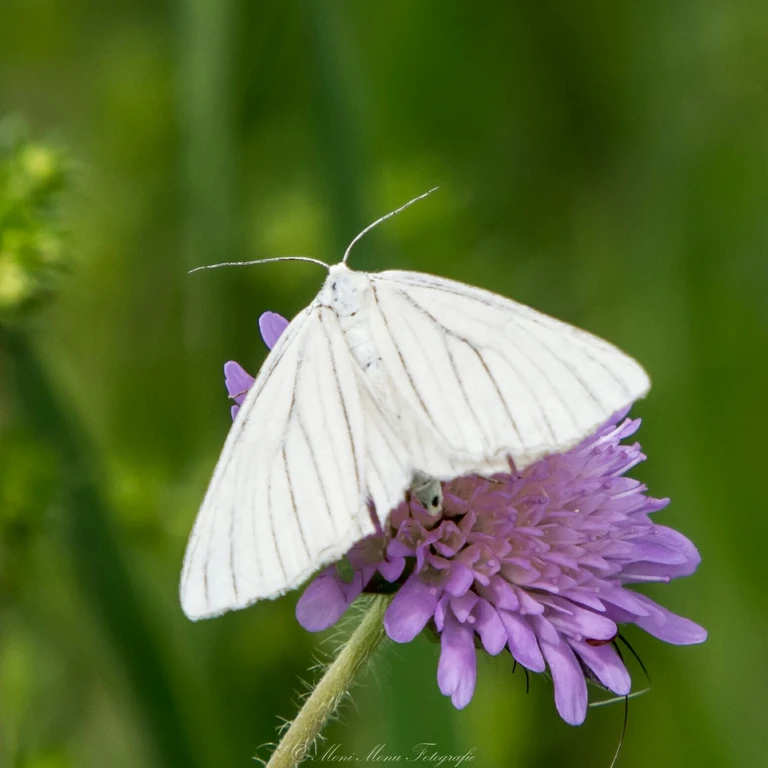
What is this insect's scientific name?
Siona lineata
